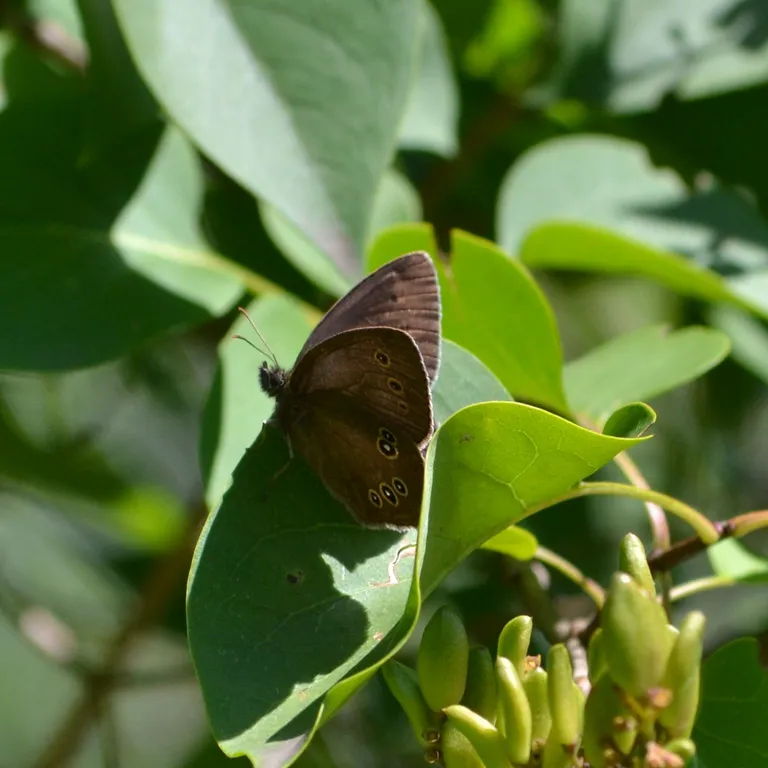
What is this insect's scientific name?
Aphantopus hyperantus
